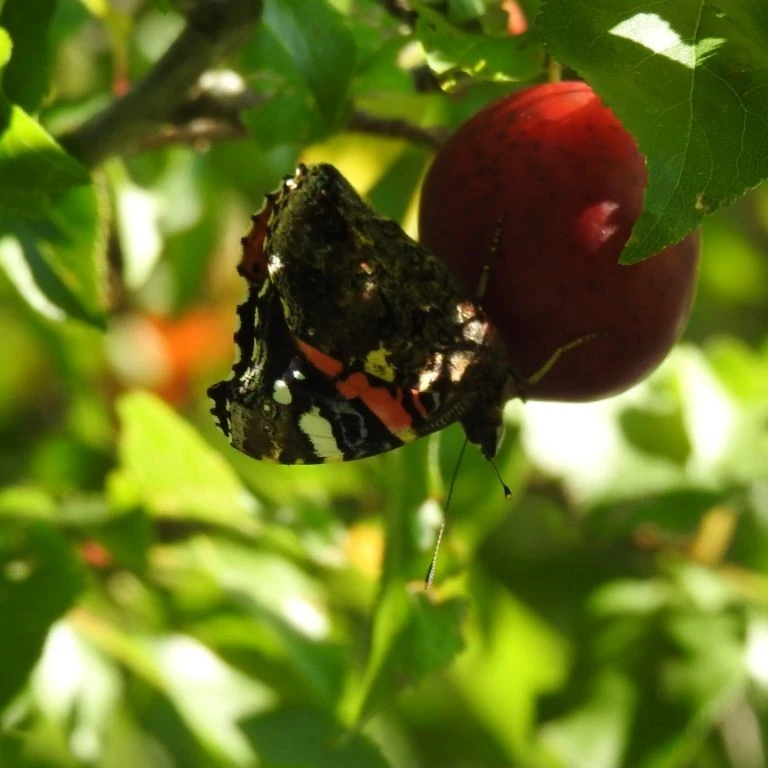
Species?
Vanessa atalanta
